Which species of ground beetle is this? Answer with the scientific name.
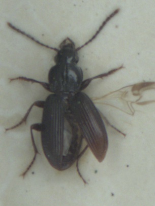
Pterostichus minor
